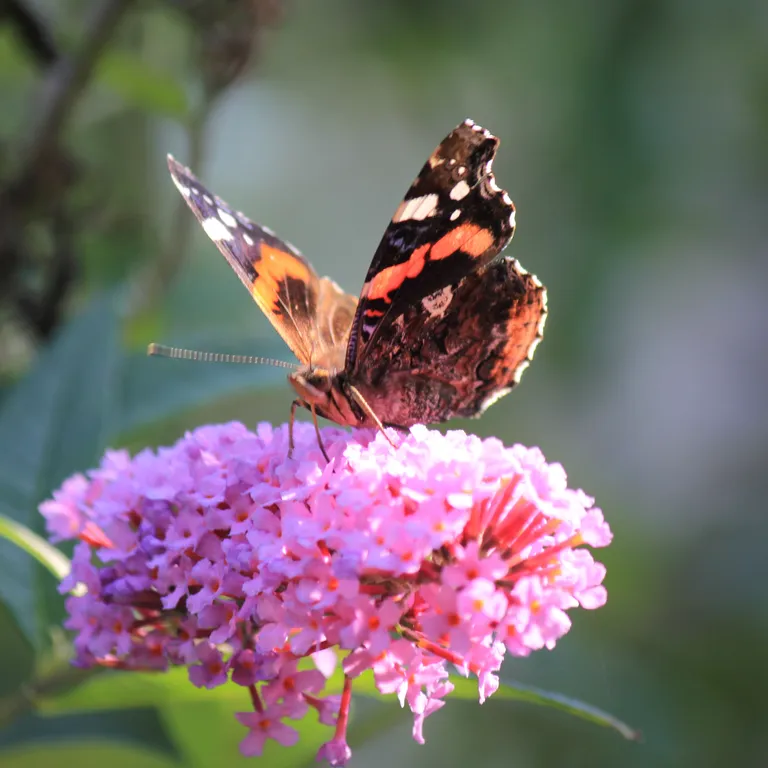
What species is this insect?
Vanessa atalanta
